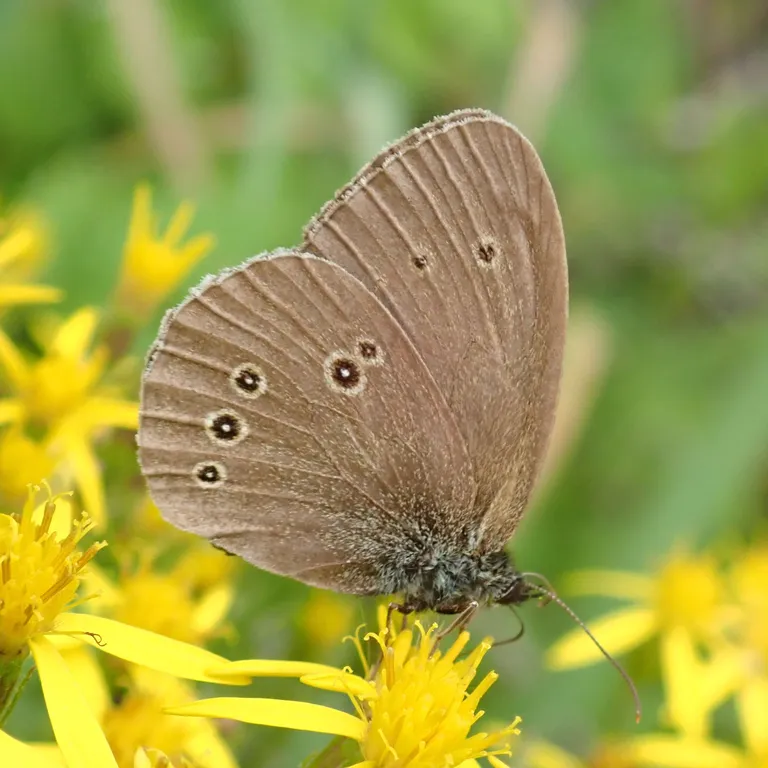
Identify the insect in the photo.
Aphantopus hyperantus
